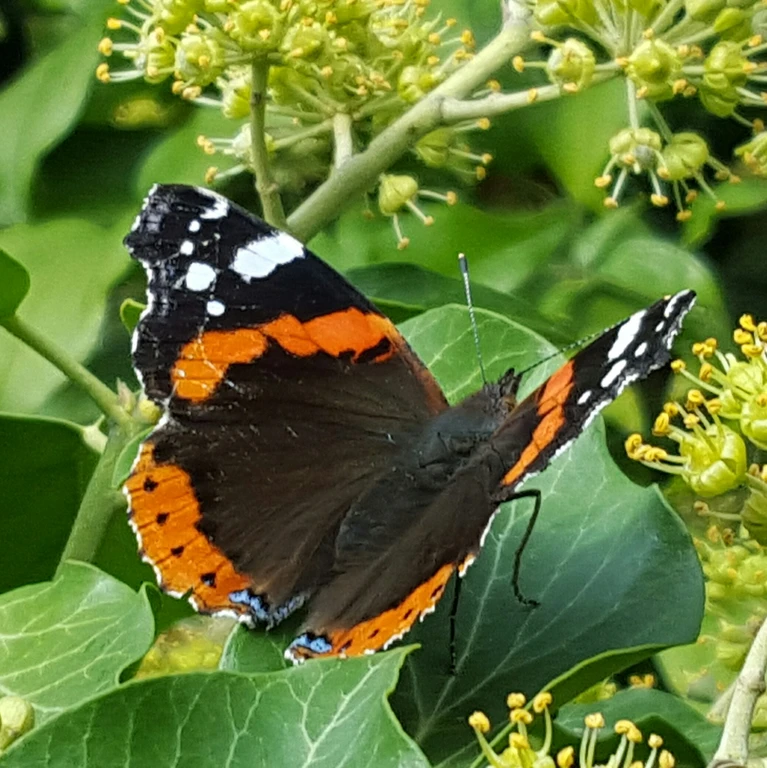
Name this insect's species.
Vanessa atalanta
